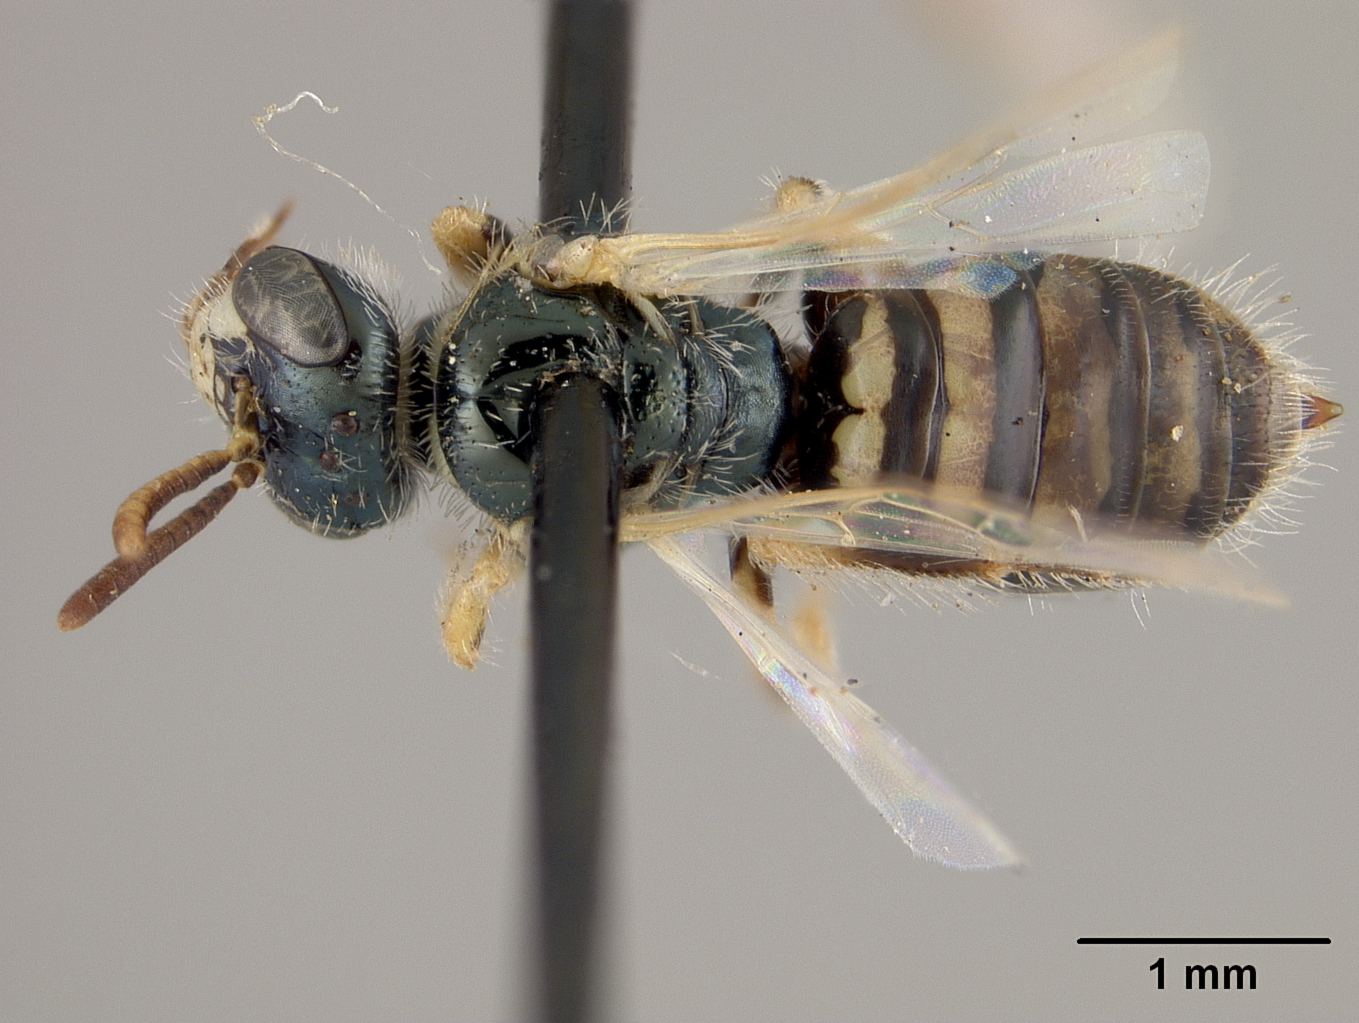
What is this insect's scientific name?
Perdita wilmattae
